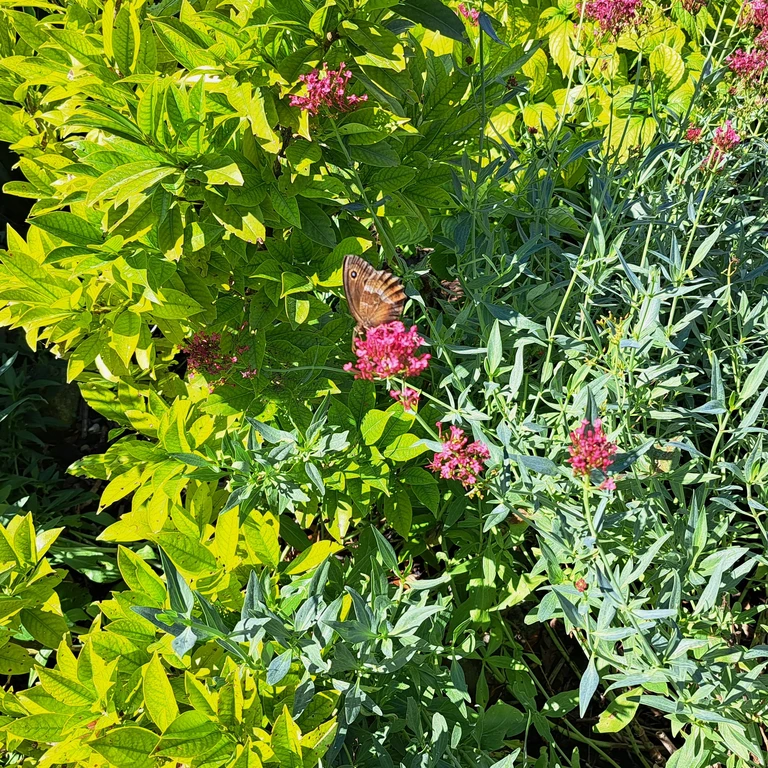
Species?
Minois dryas
